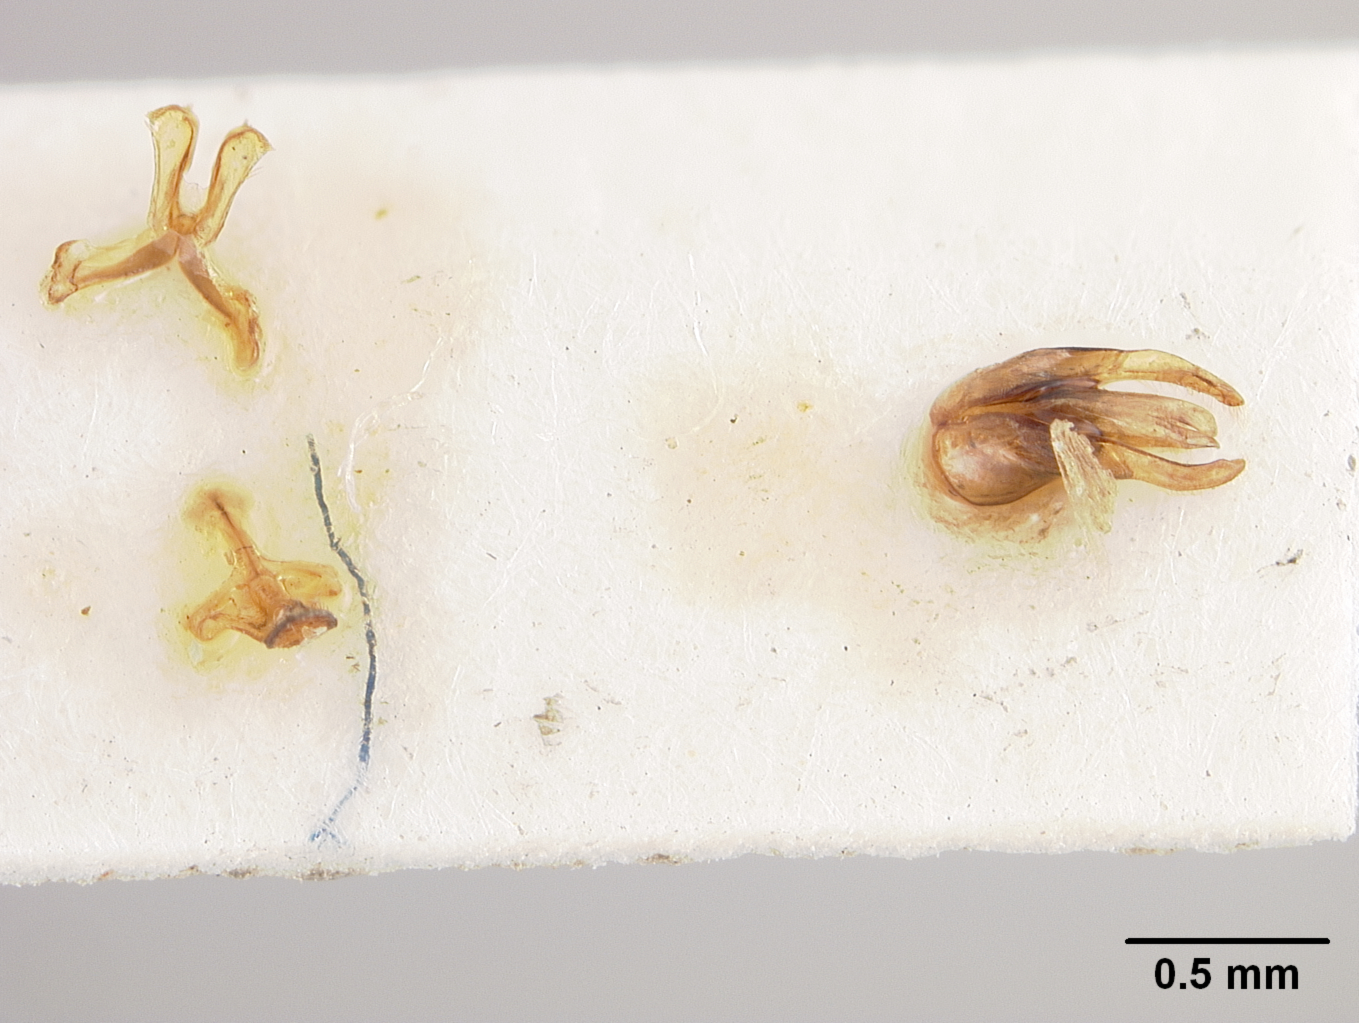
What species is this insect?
Heterosarus inornatus
